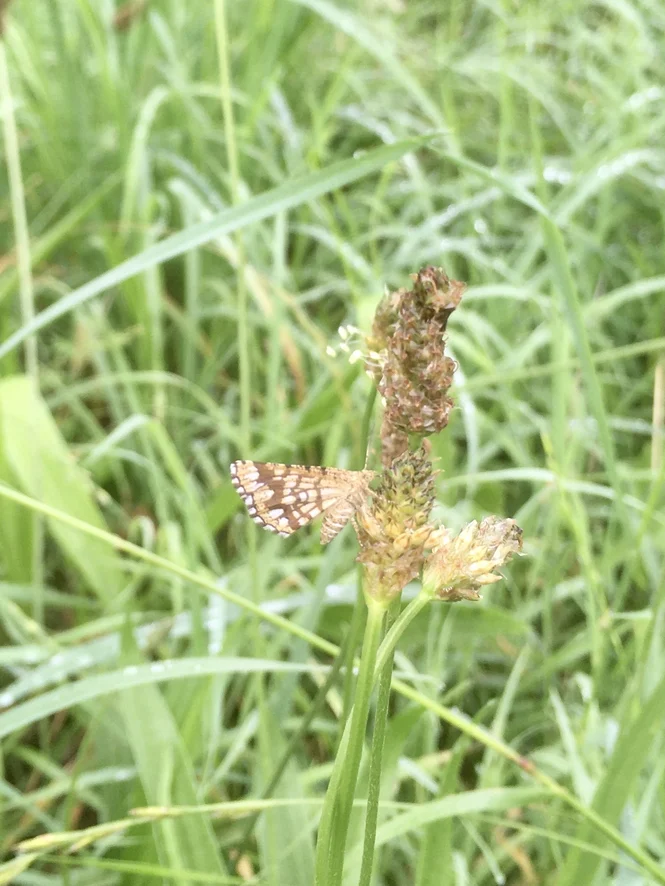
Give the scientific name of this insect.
Chiasmia clathrata
